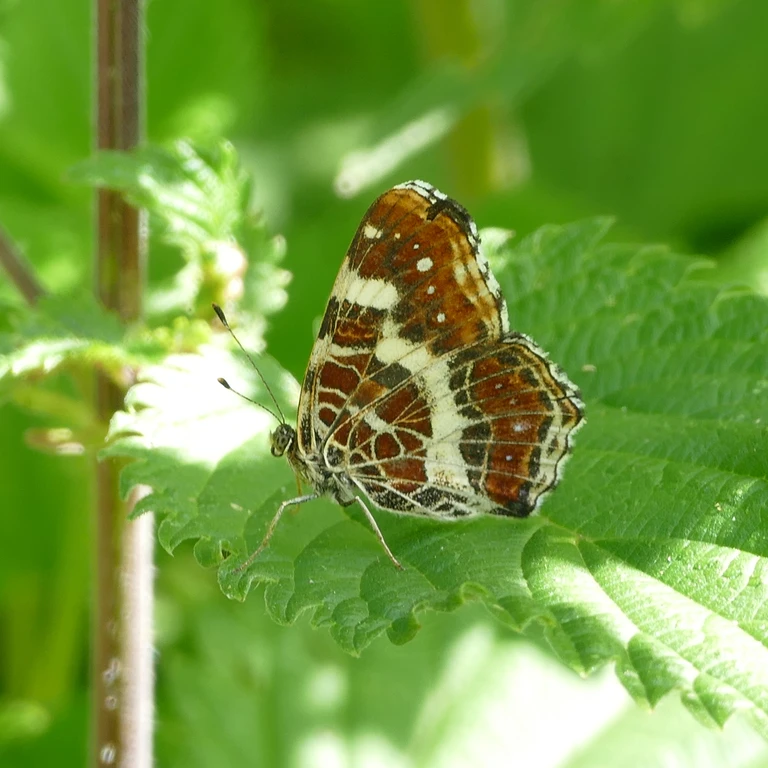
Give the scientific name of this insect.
Araschnia levana
